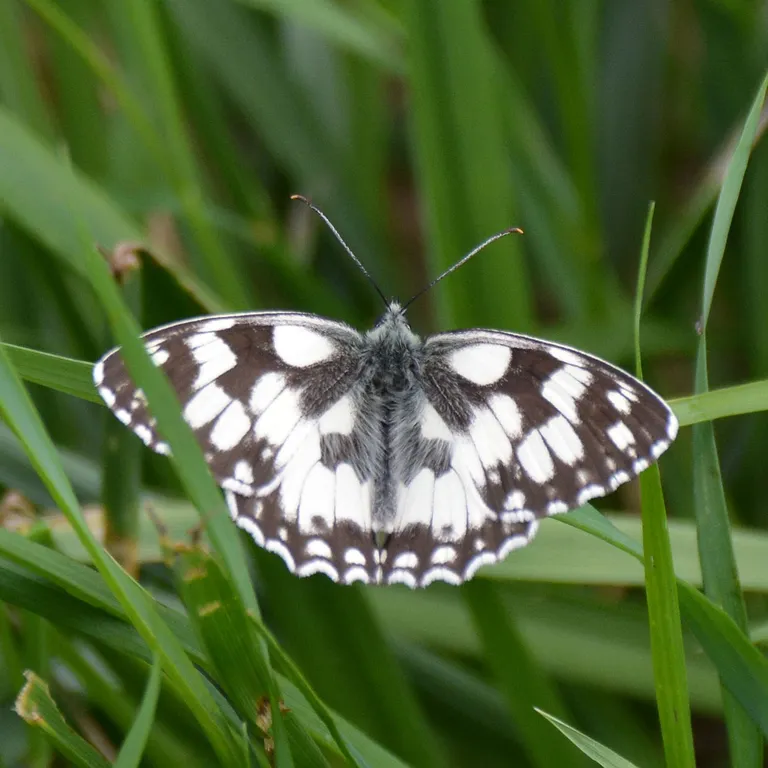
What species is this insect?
Melanargia galathea
